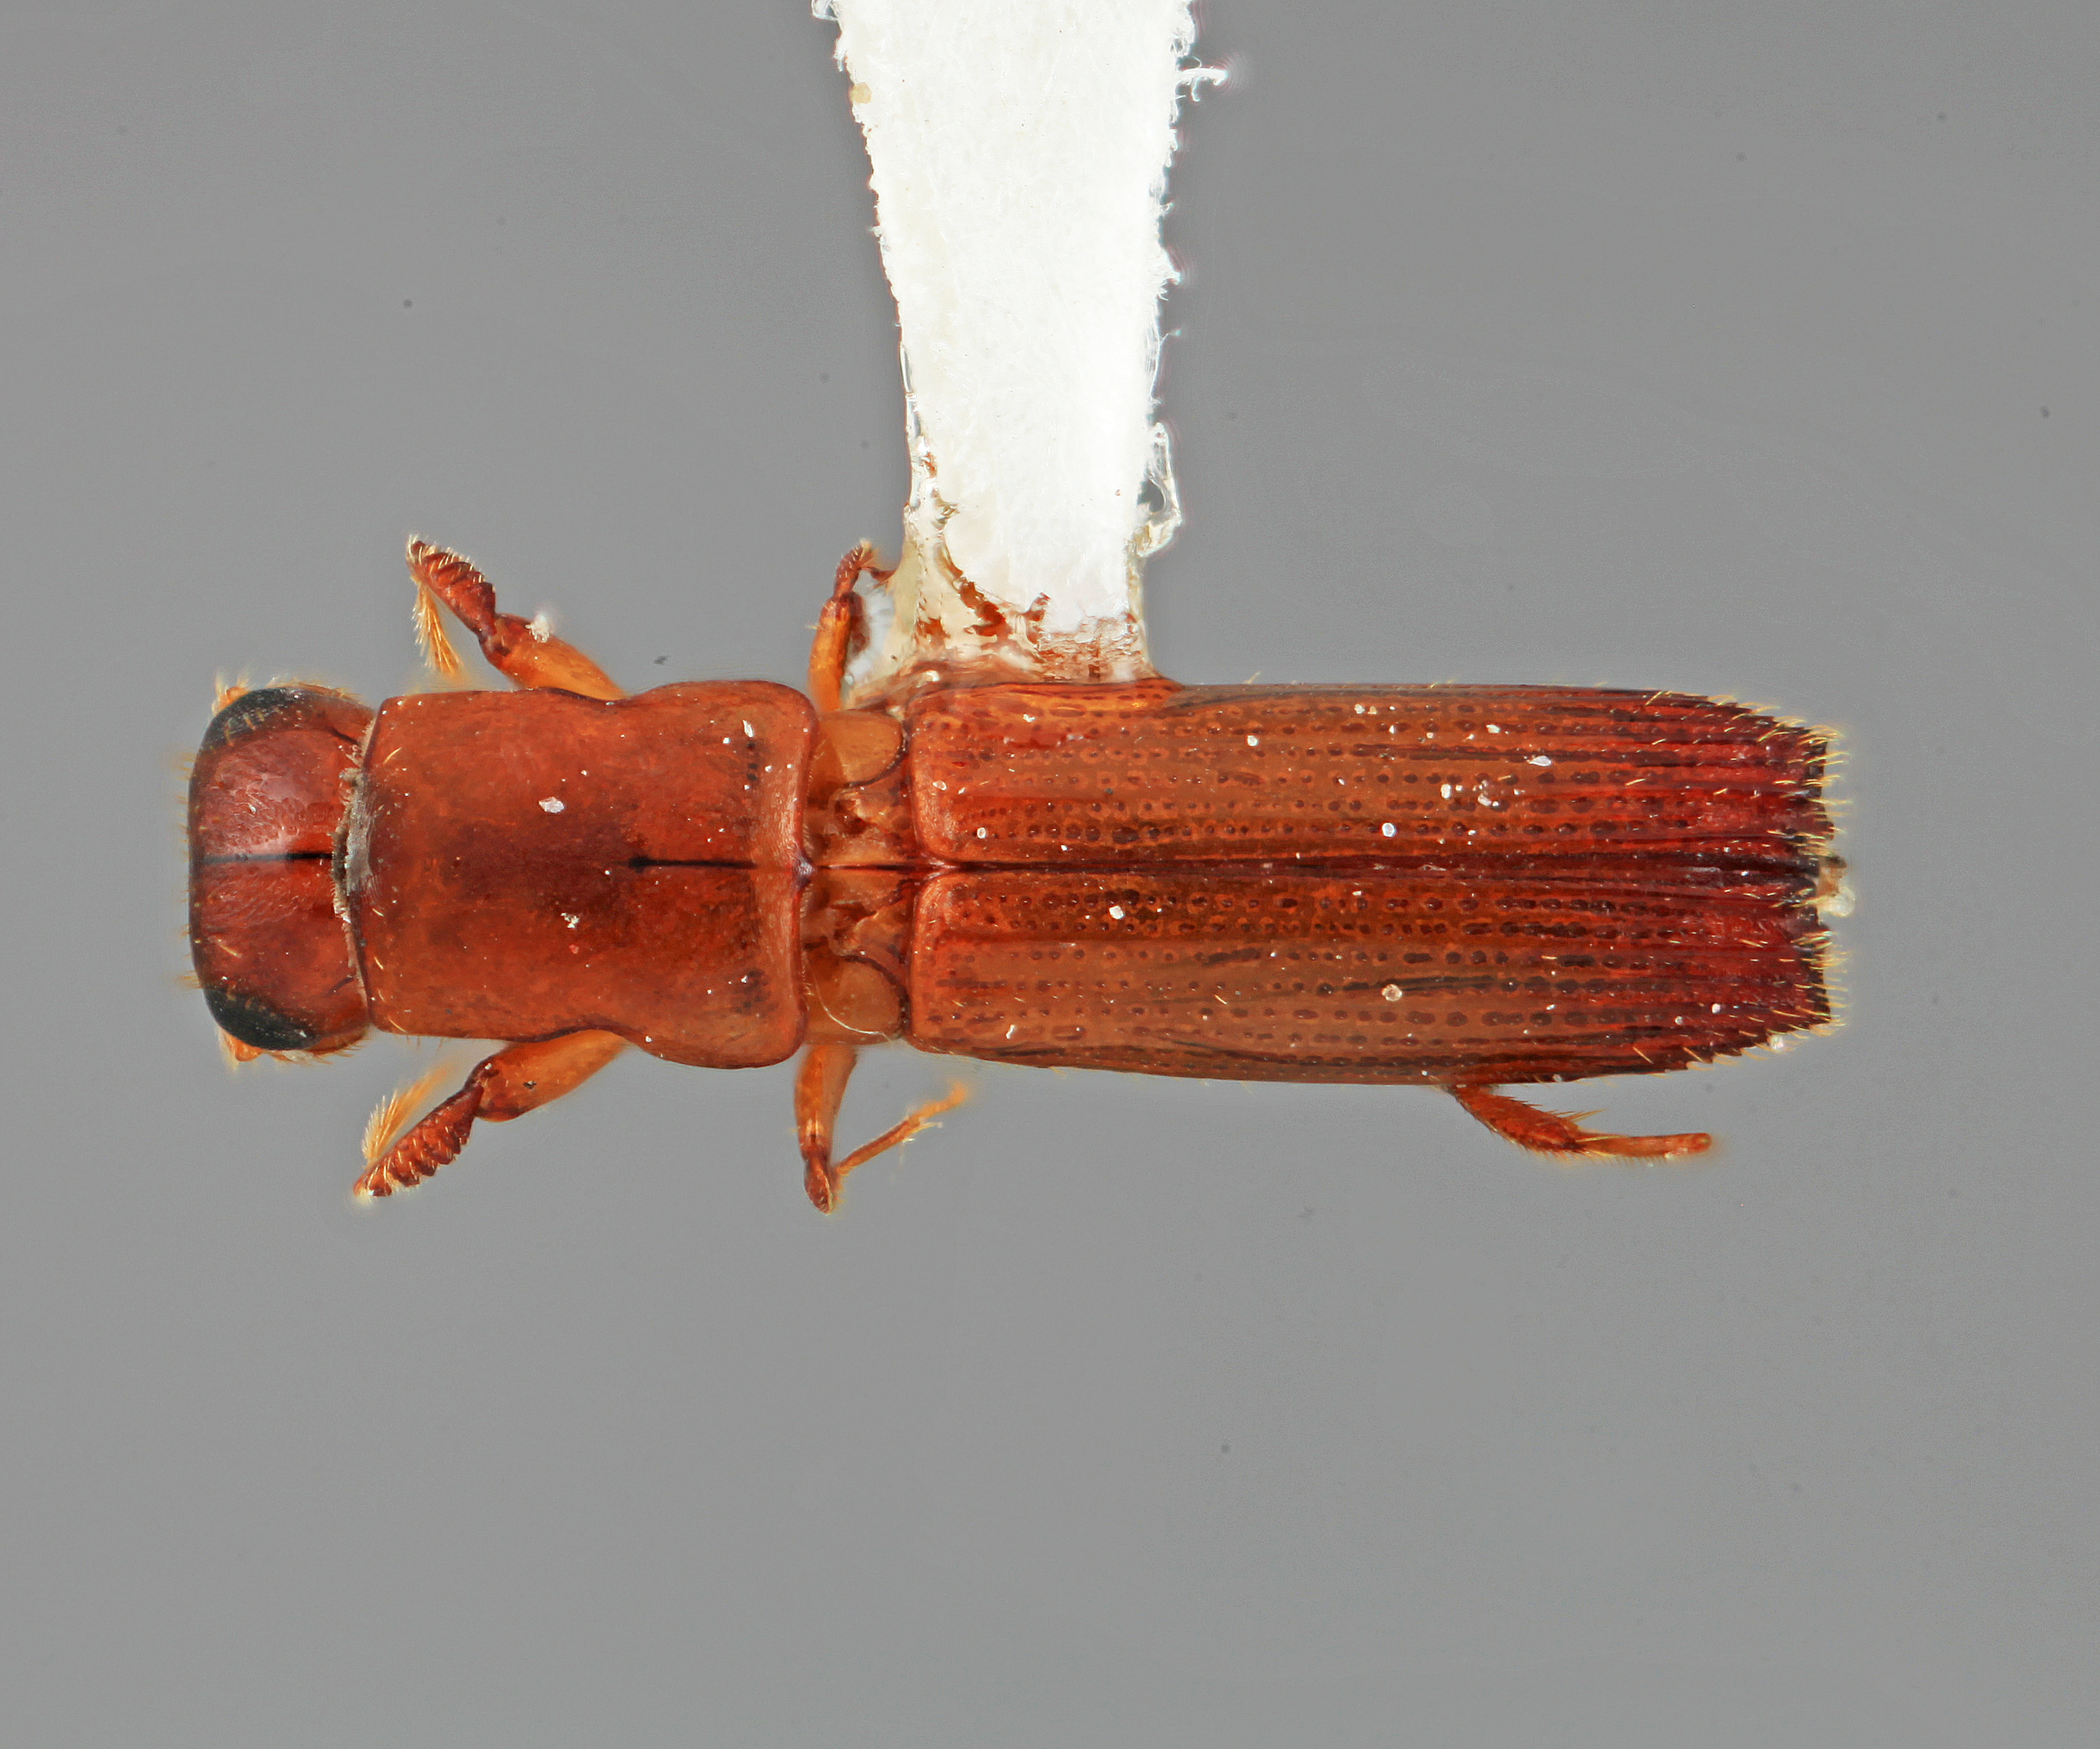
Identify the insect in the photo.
Platypus filaris
